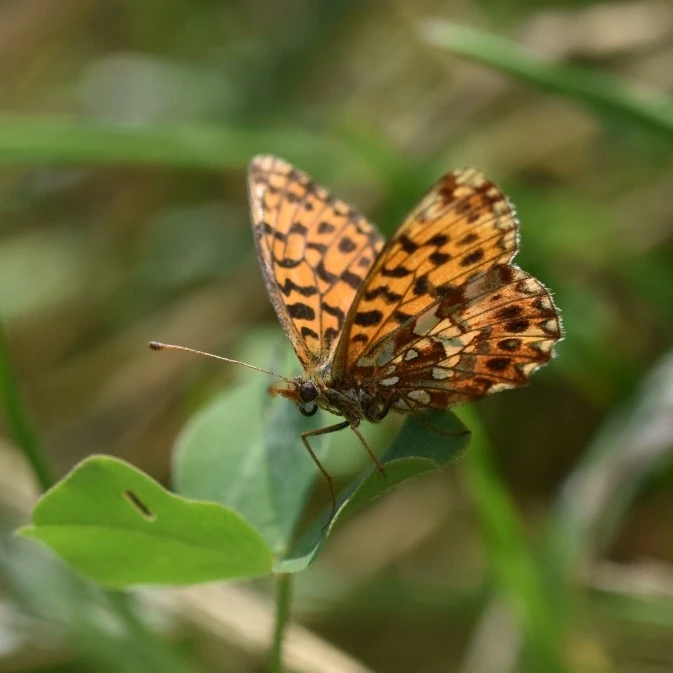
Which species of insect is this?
Boloria dia
